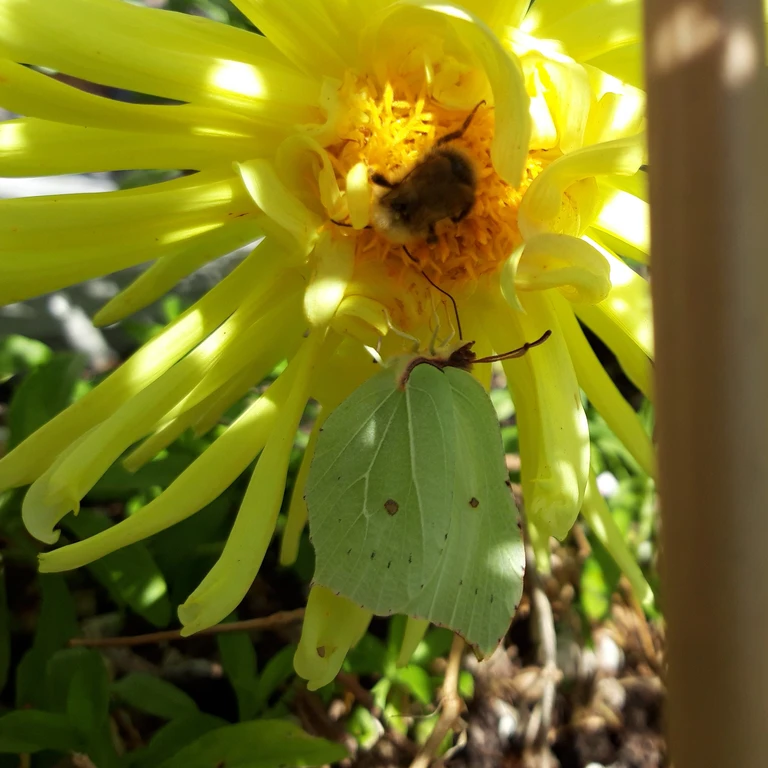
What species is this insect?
Gonepteryx rhamni
